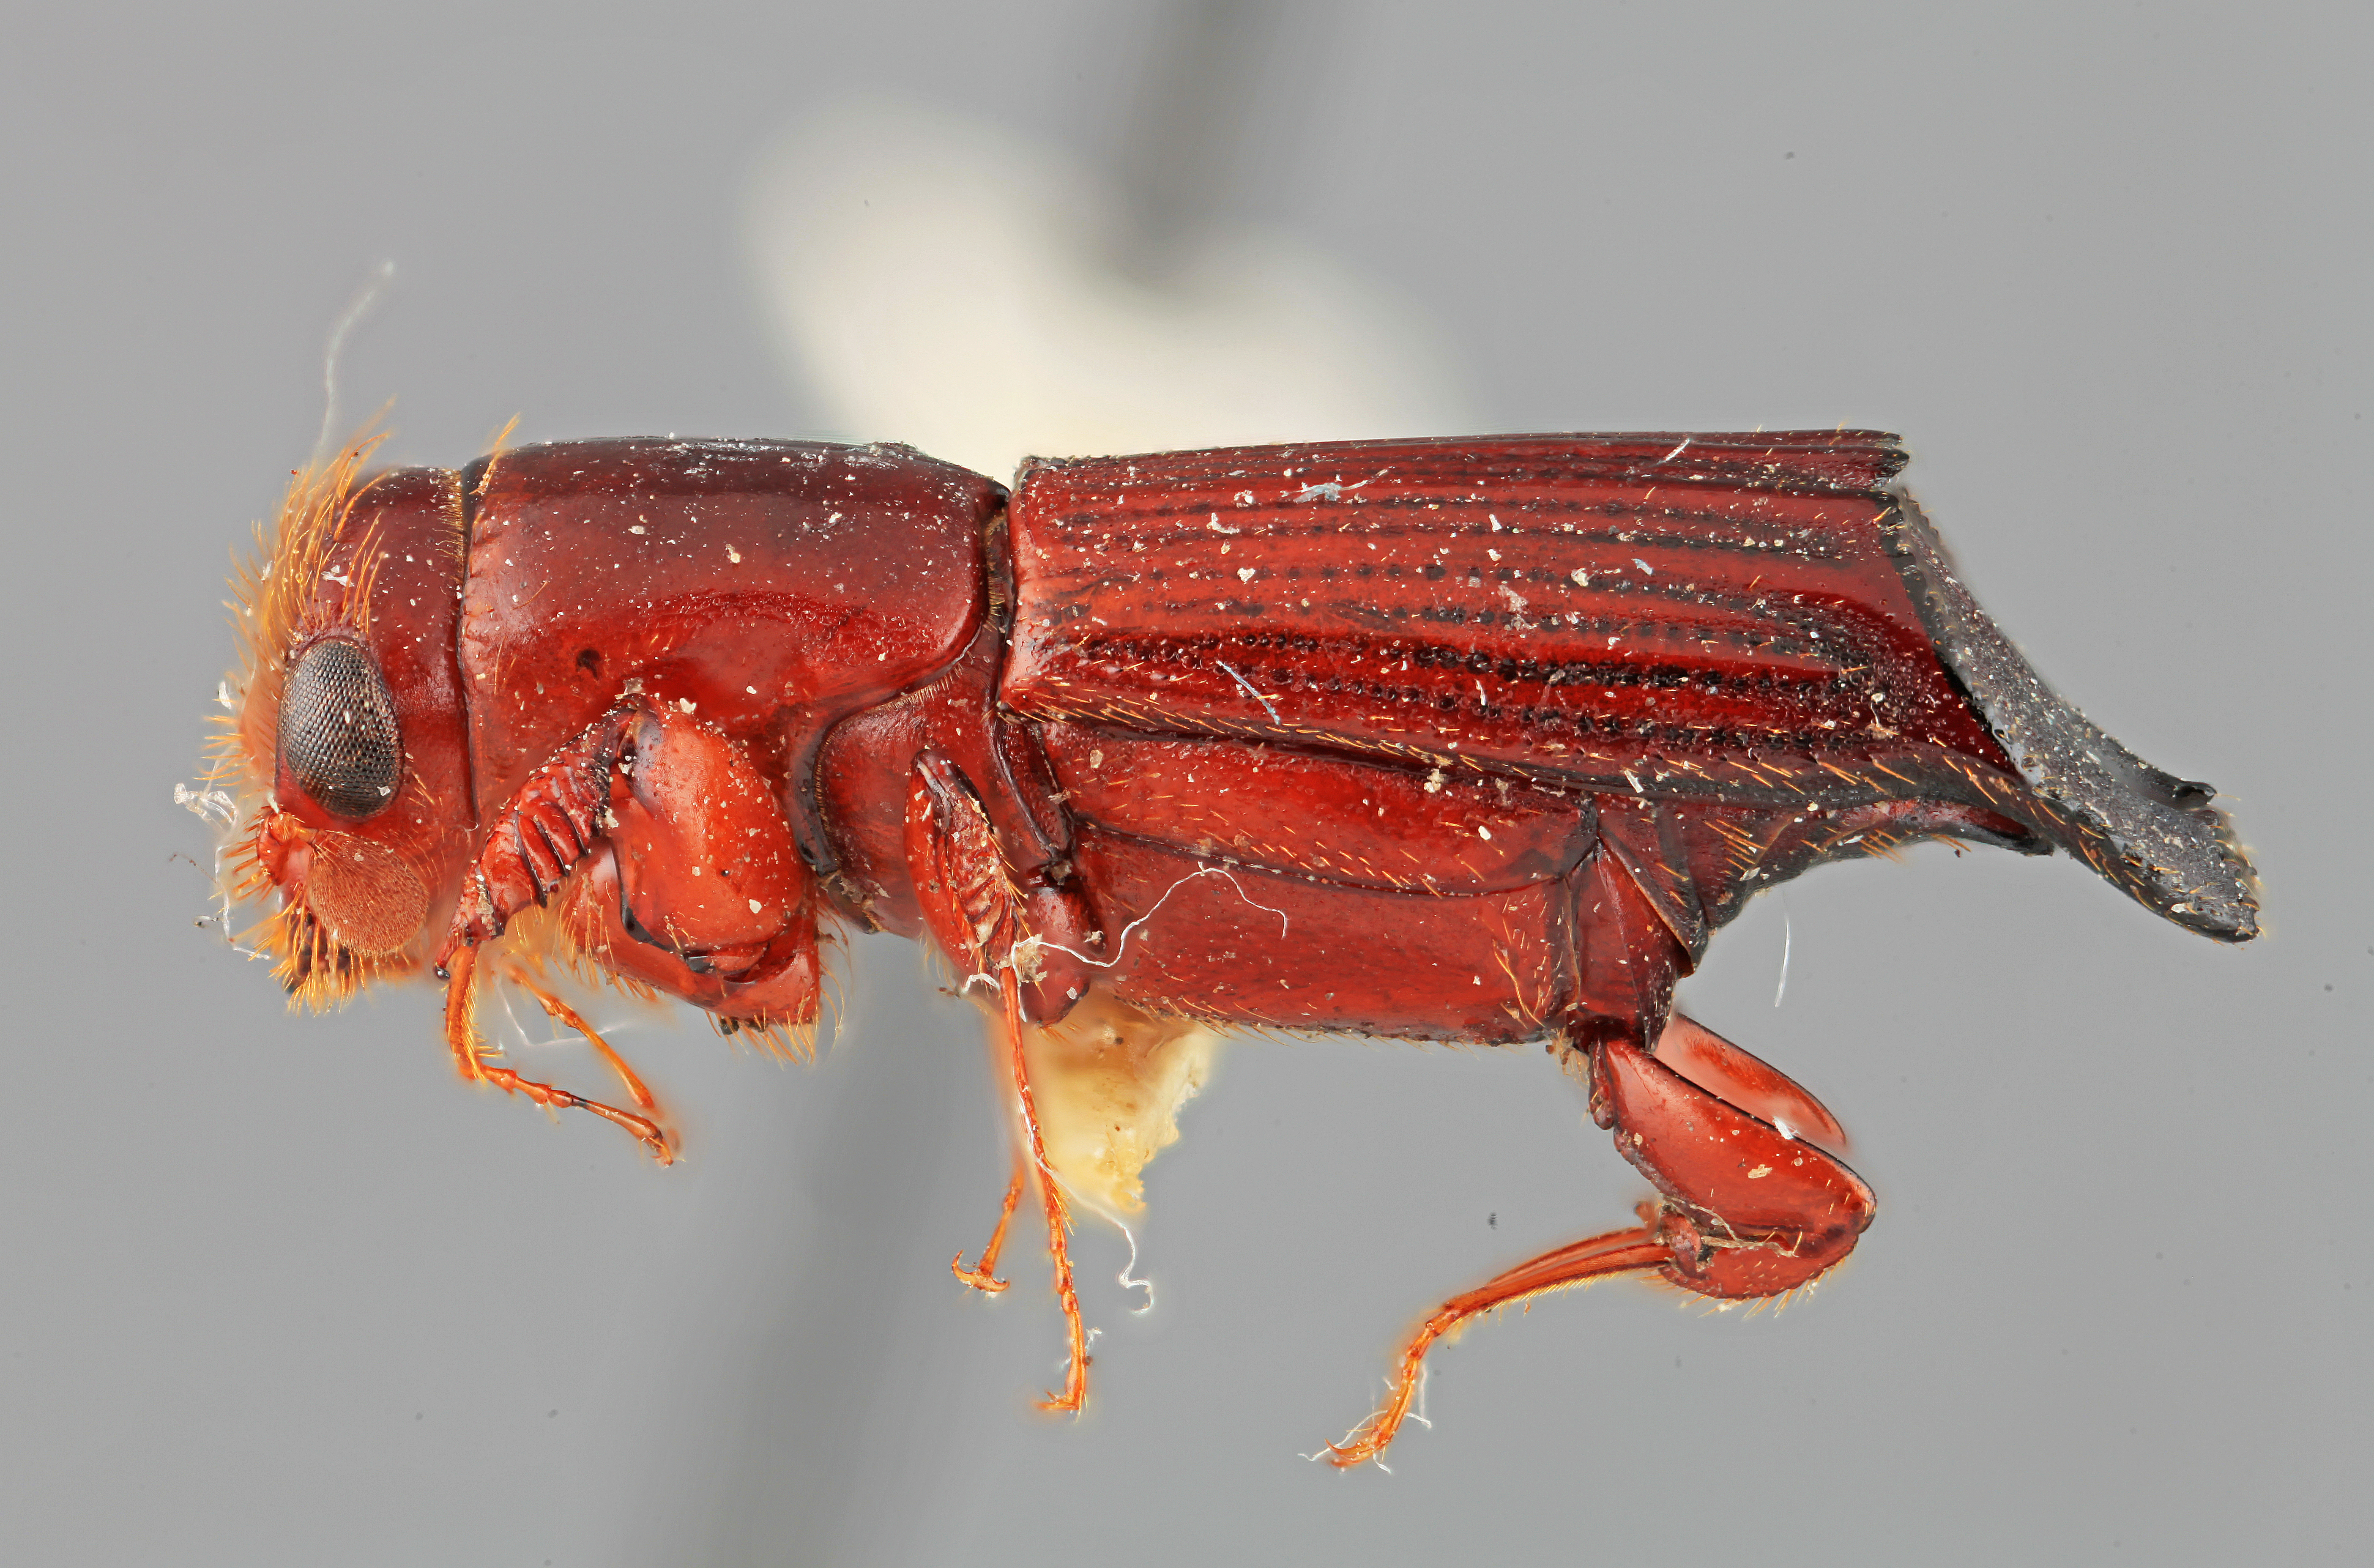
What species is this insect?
Neotrachyostus obliquus
